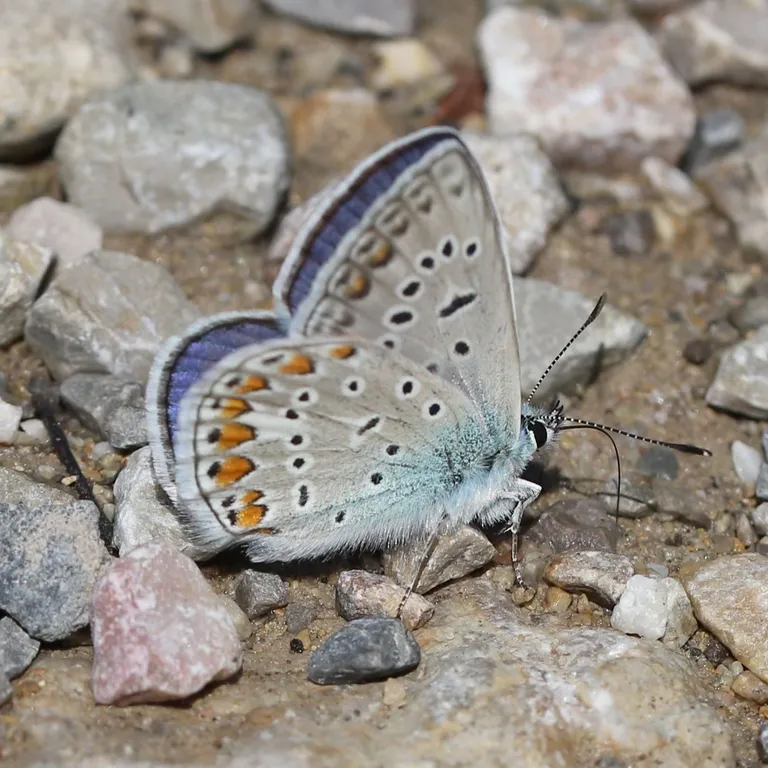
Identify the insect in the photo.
Polyommatus icarus
